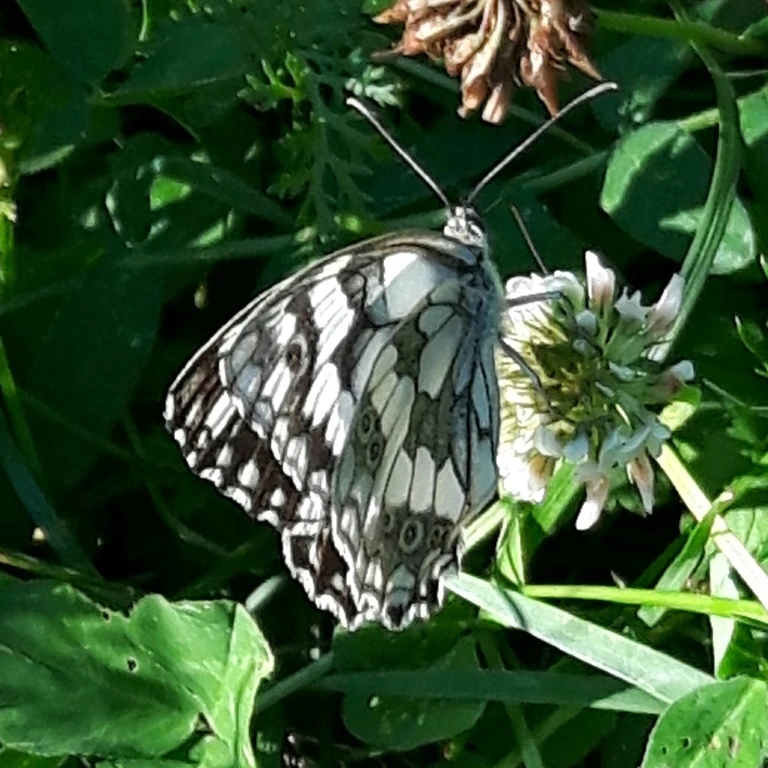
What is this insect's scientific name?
Melanargia galathea
